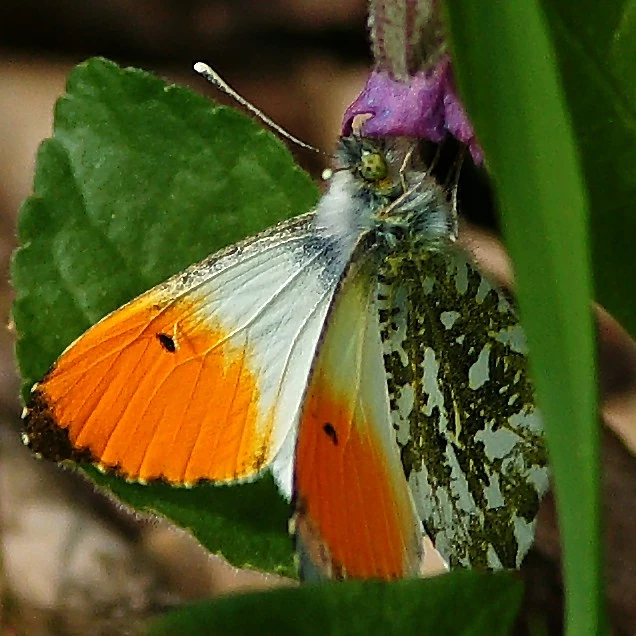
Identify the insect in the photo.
Anthocharis cardamines
